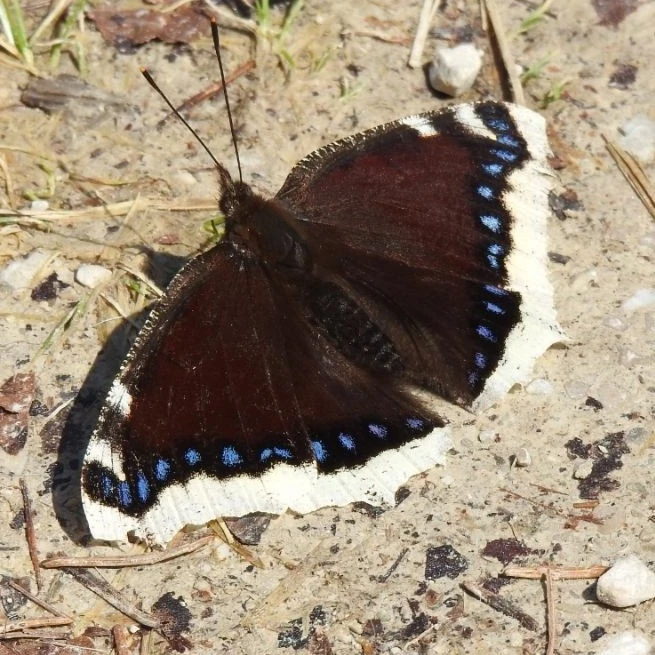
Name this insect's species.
Nymphalis antiopa
